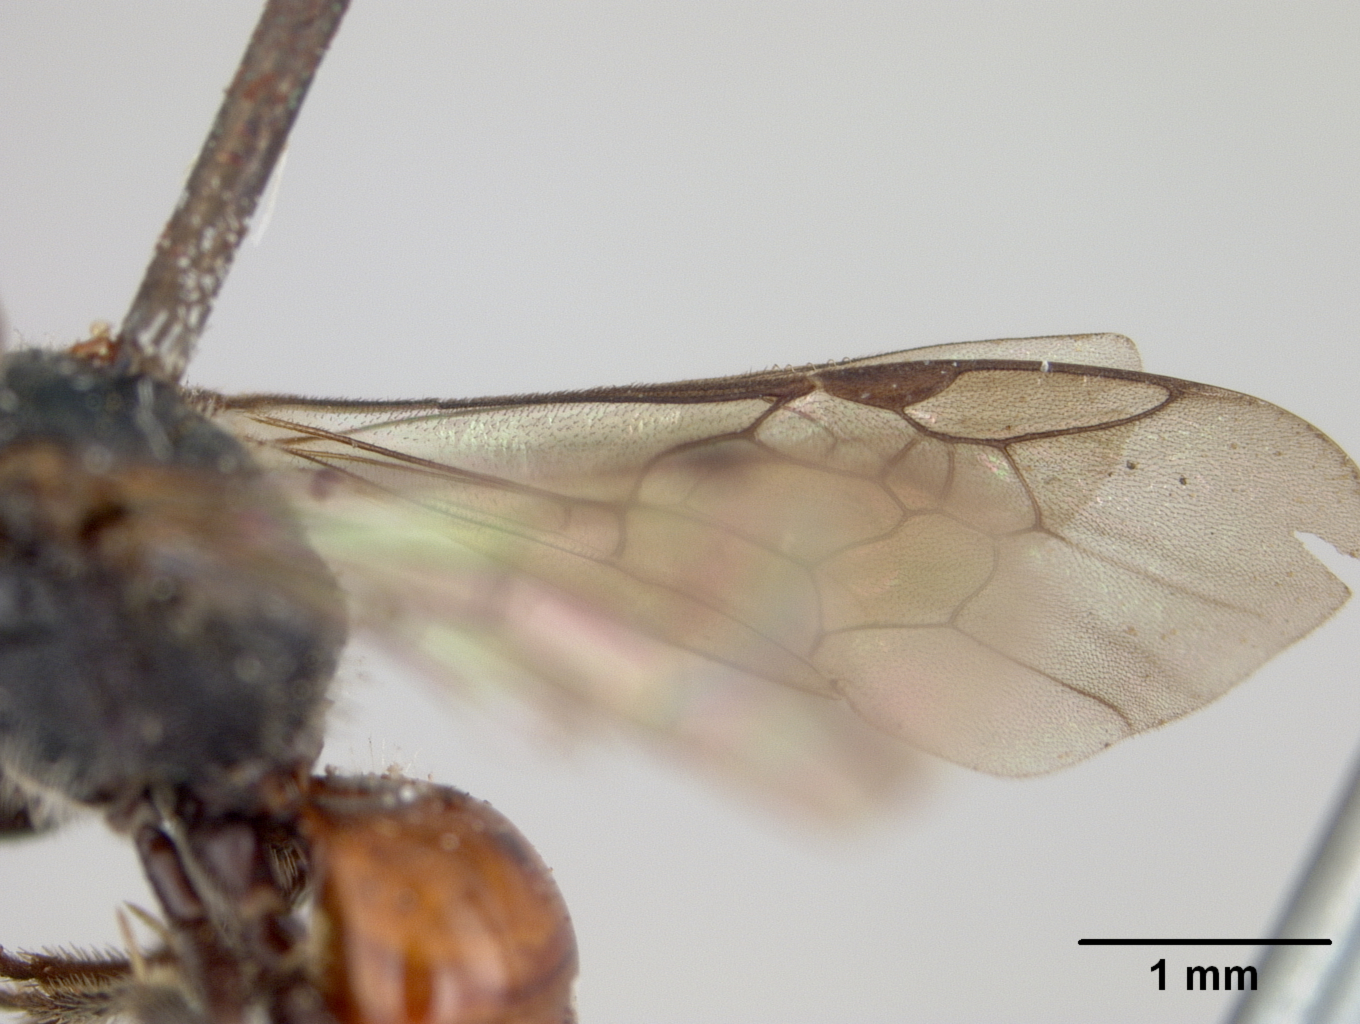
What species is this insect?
Sphecodes townesi
